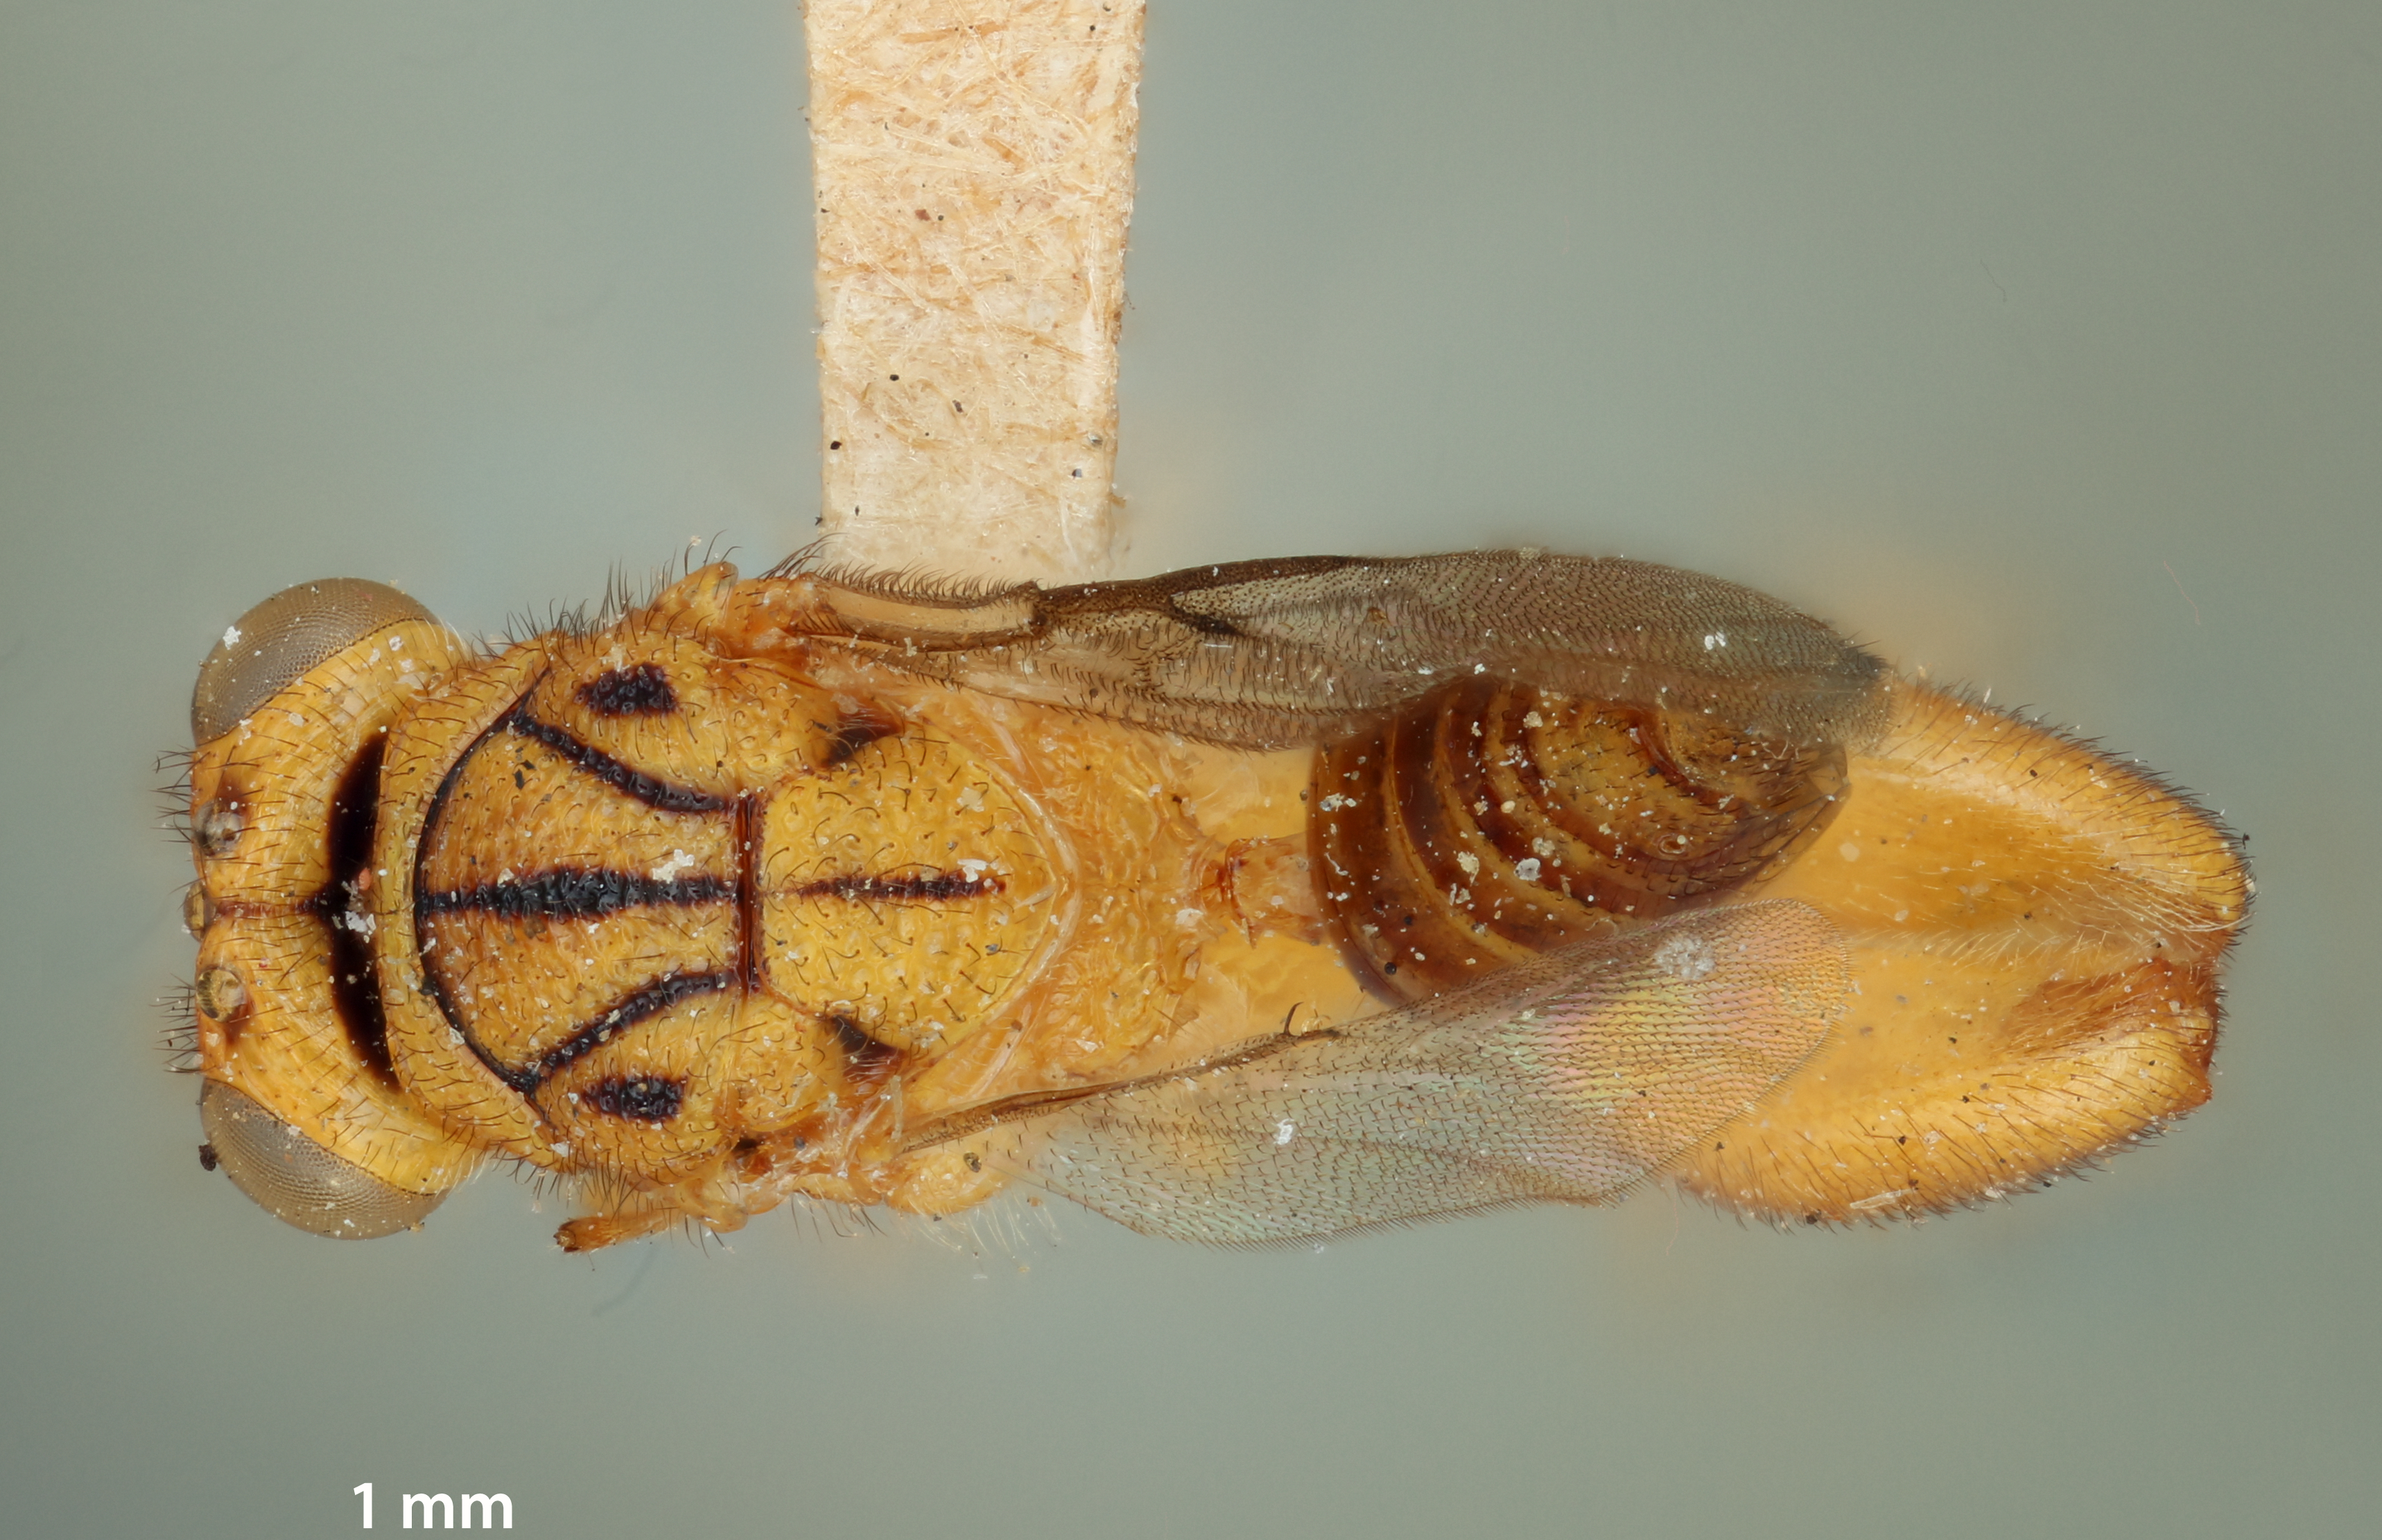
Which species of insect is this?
Spilochalcis enocki
